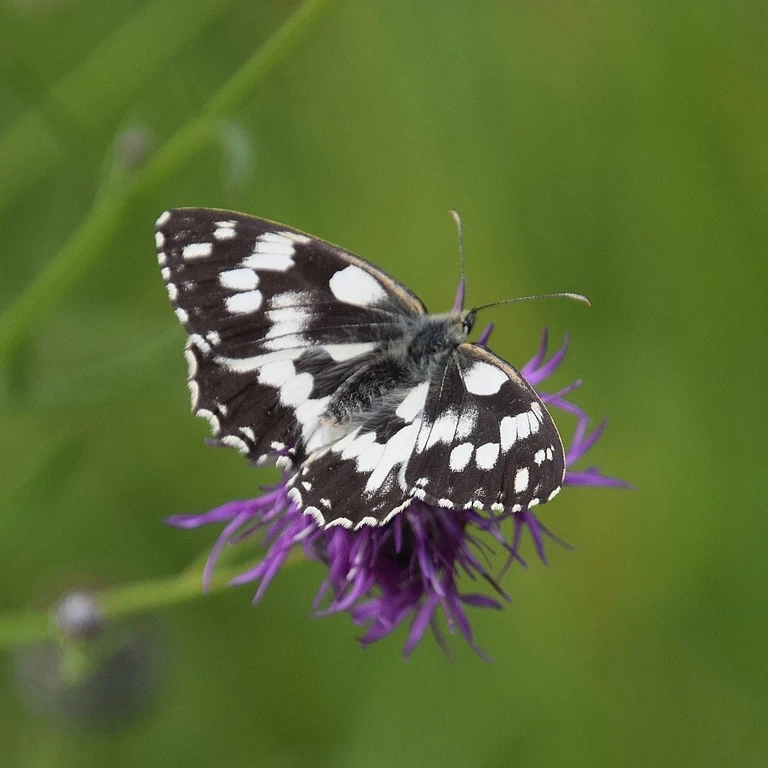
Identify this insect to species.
Melanargia galathea
